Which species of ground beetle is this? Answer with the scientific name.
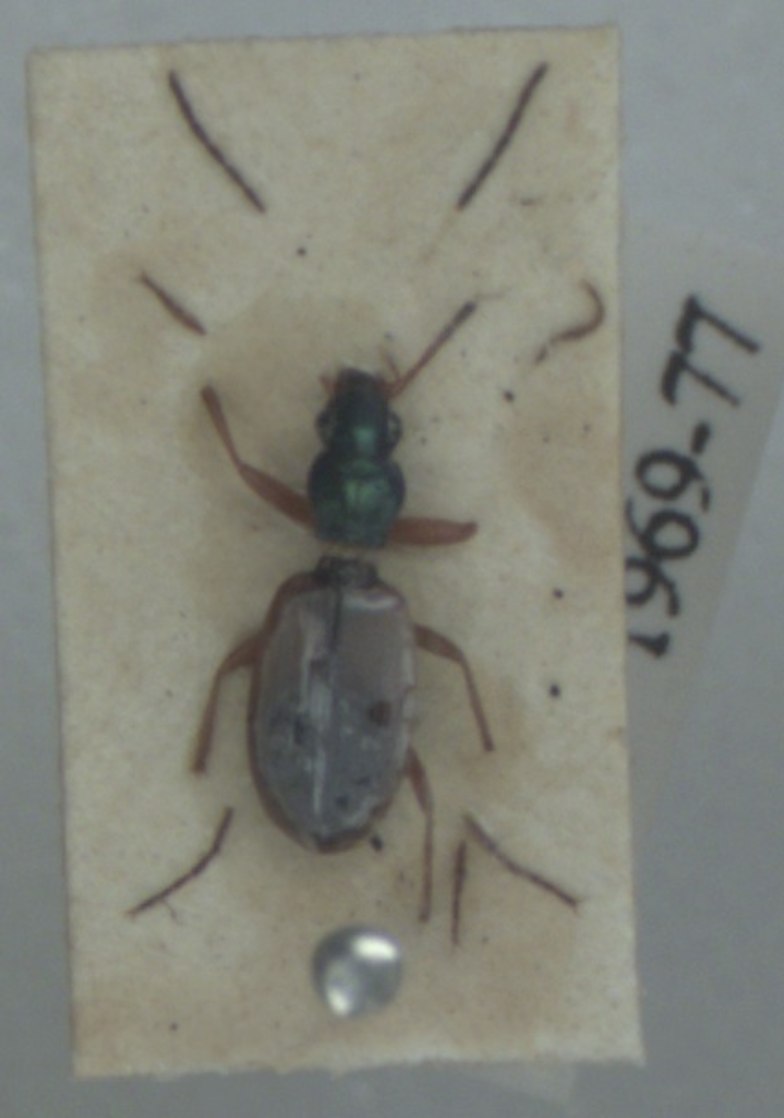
Anchomenus dorsalis
